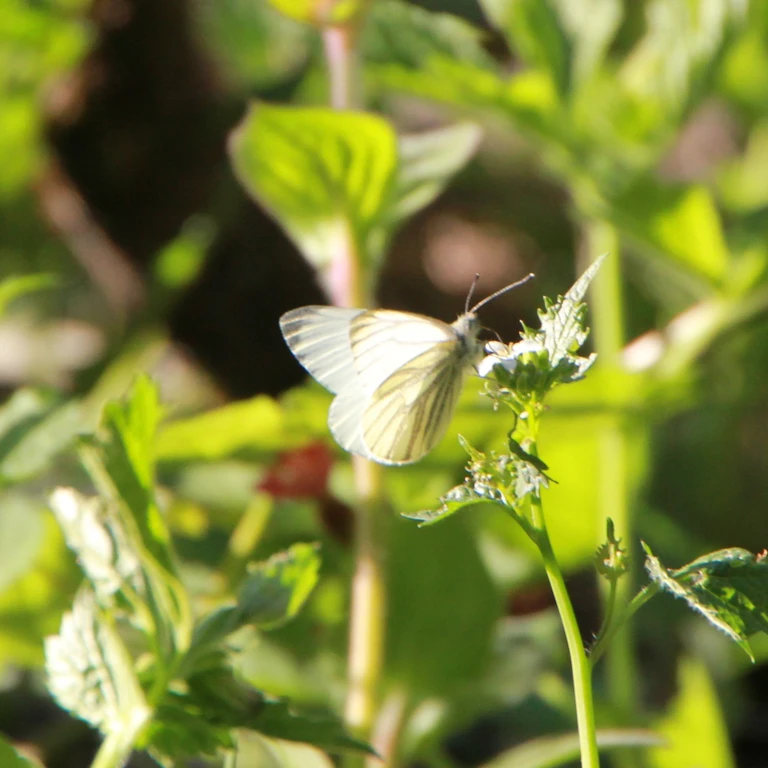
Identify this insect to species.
Pieris napi
